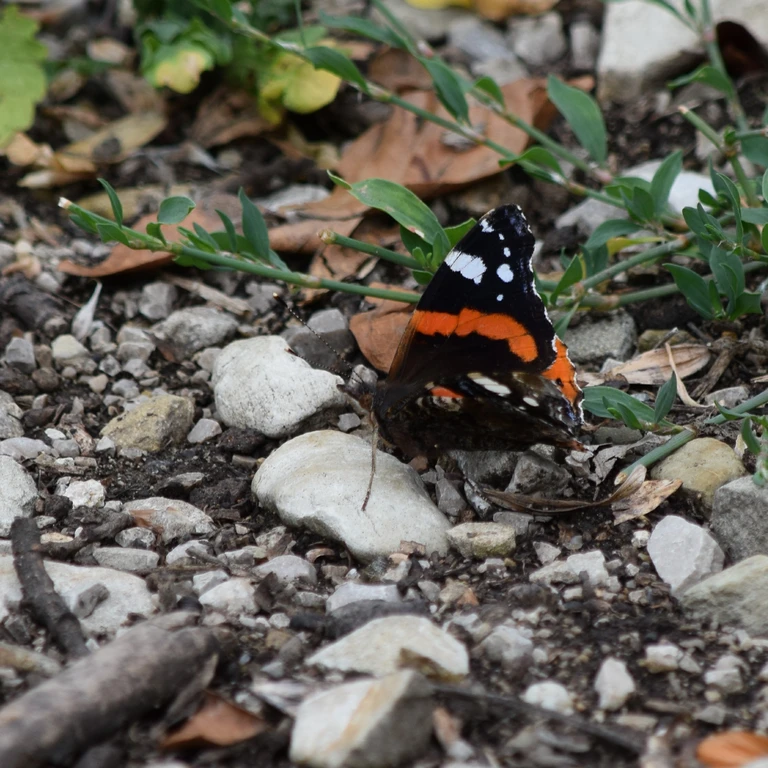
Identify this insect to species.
Vanessa atalanta
